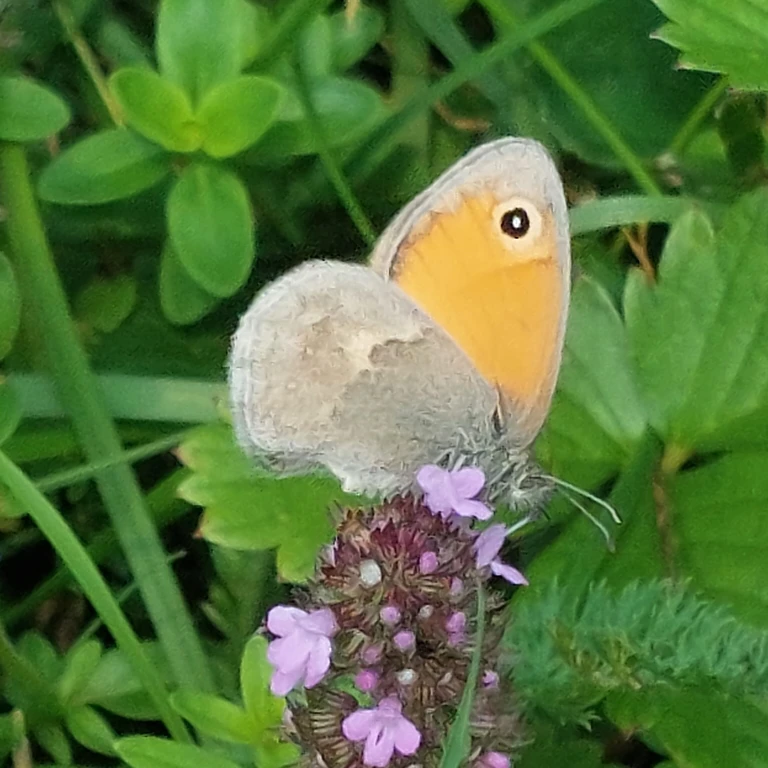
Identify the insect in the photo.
Coenonympha pamphilus
